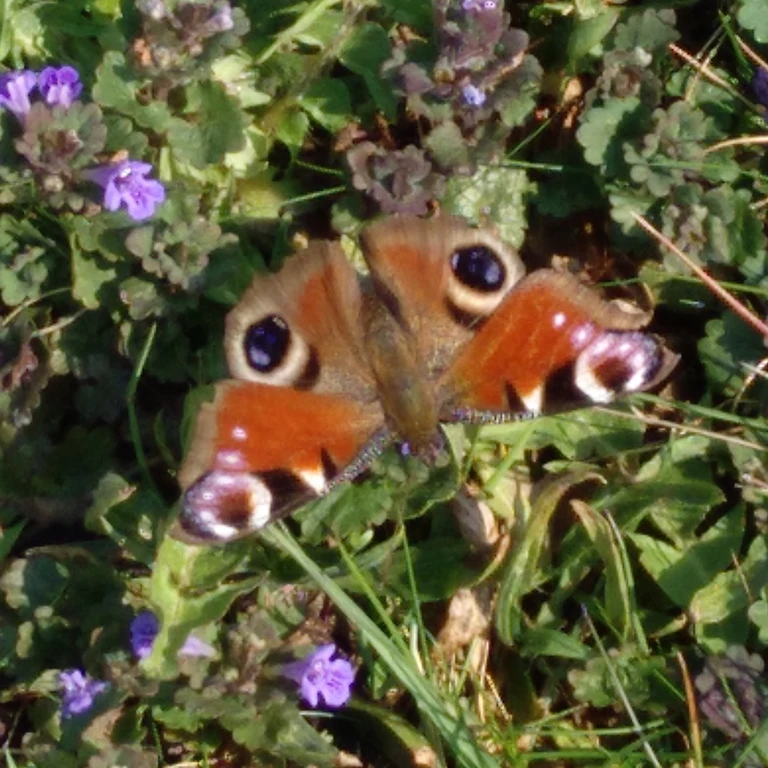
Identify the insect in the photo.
Aglais io
